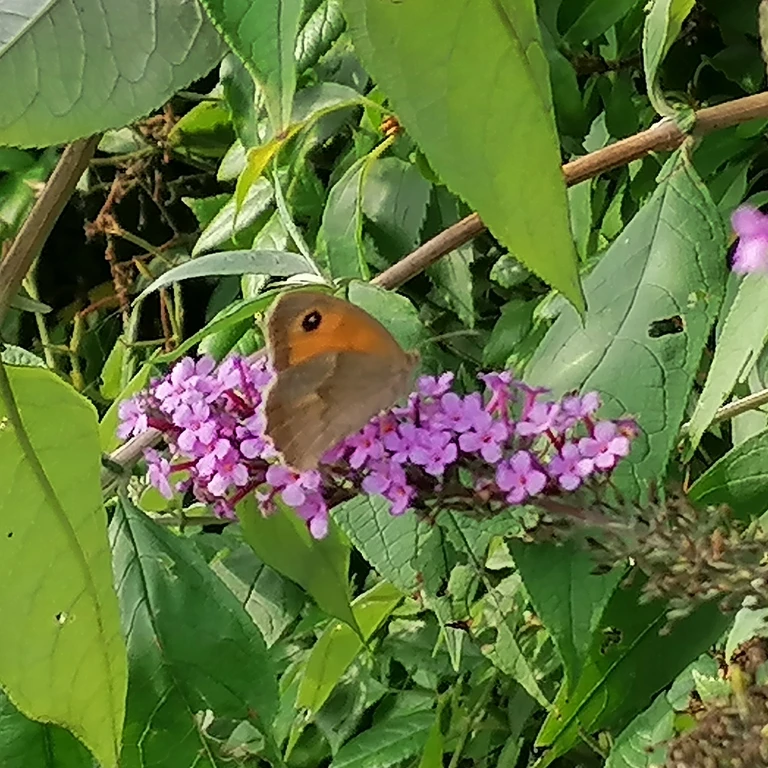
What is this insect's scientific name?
Maniola jurtina
